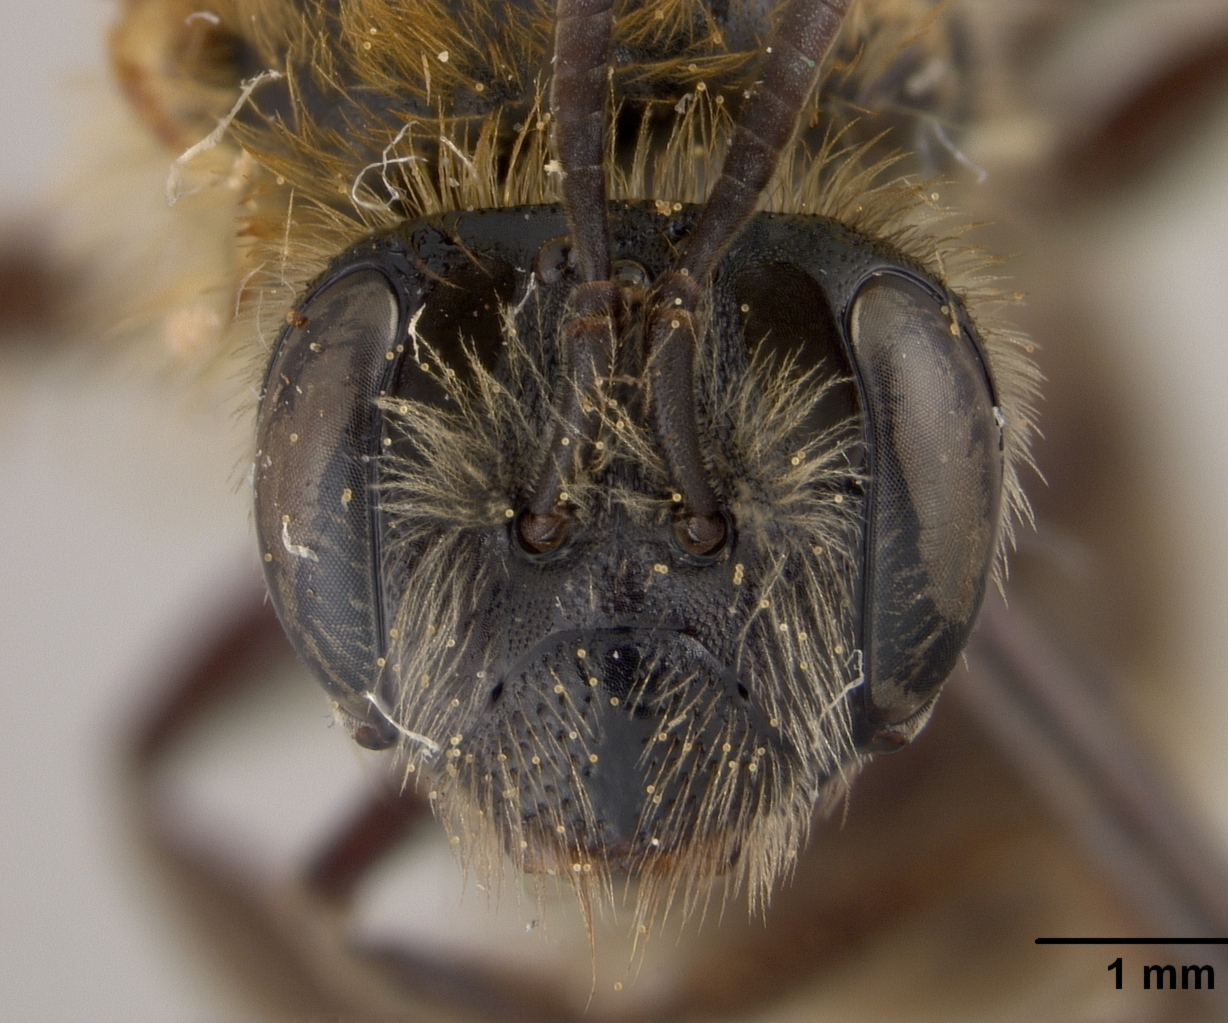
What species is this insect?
Andrena uyacensis
